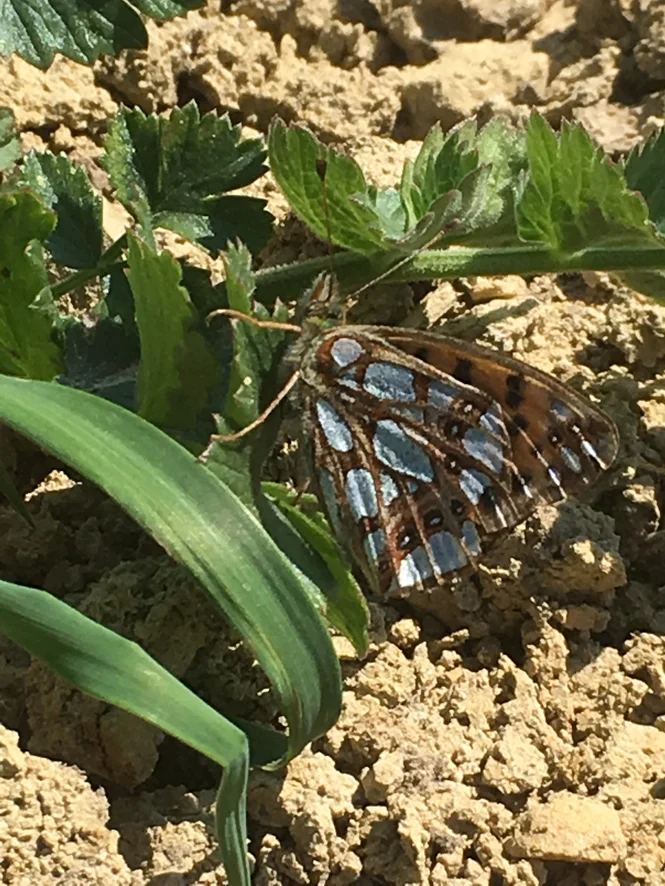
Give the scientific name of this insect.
Issoria lathonia
